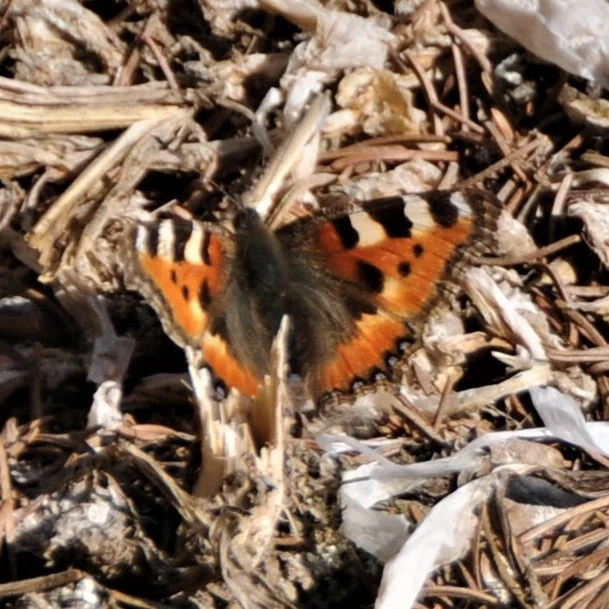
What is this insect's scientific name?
Aglais urticae
